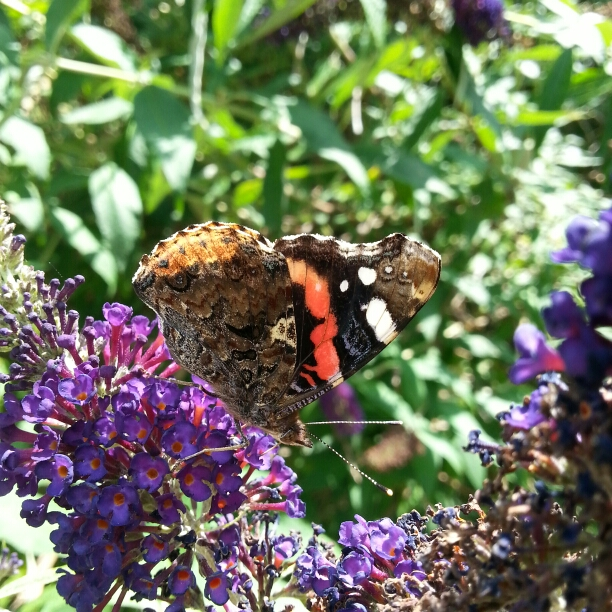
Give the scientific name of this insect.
Vanessa atalanta
